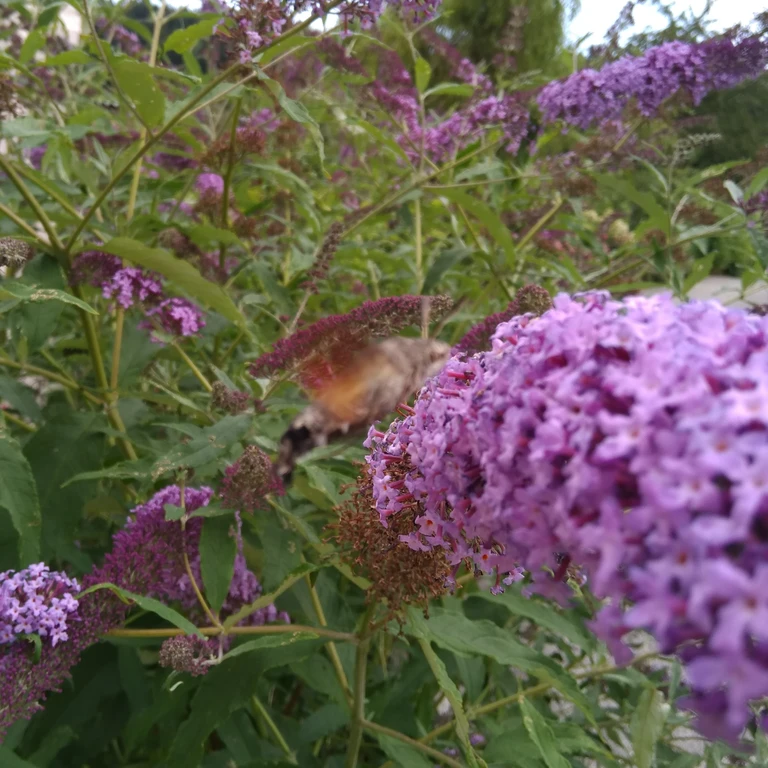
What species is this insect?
Macroglossum stellatarum
